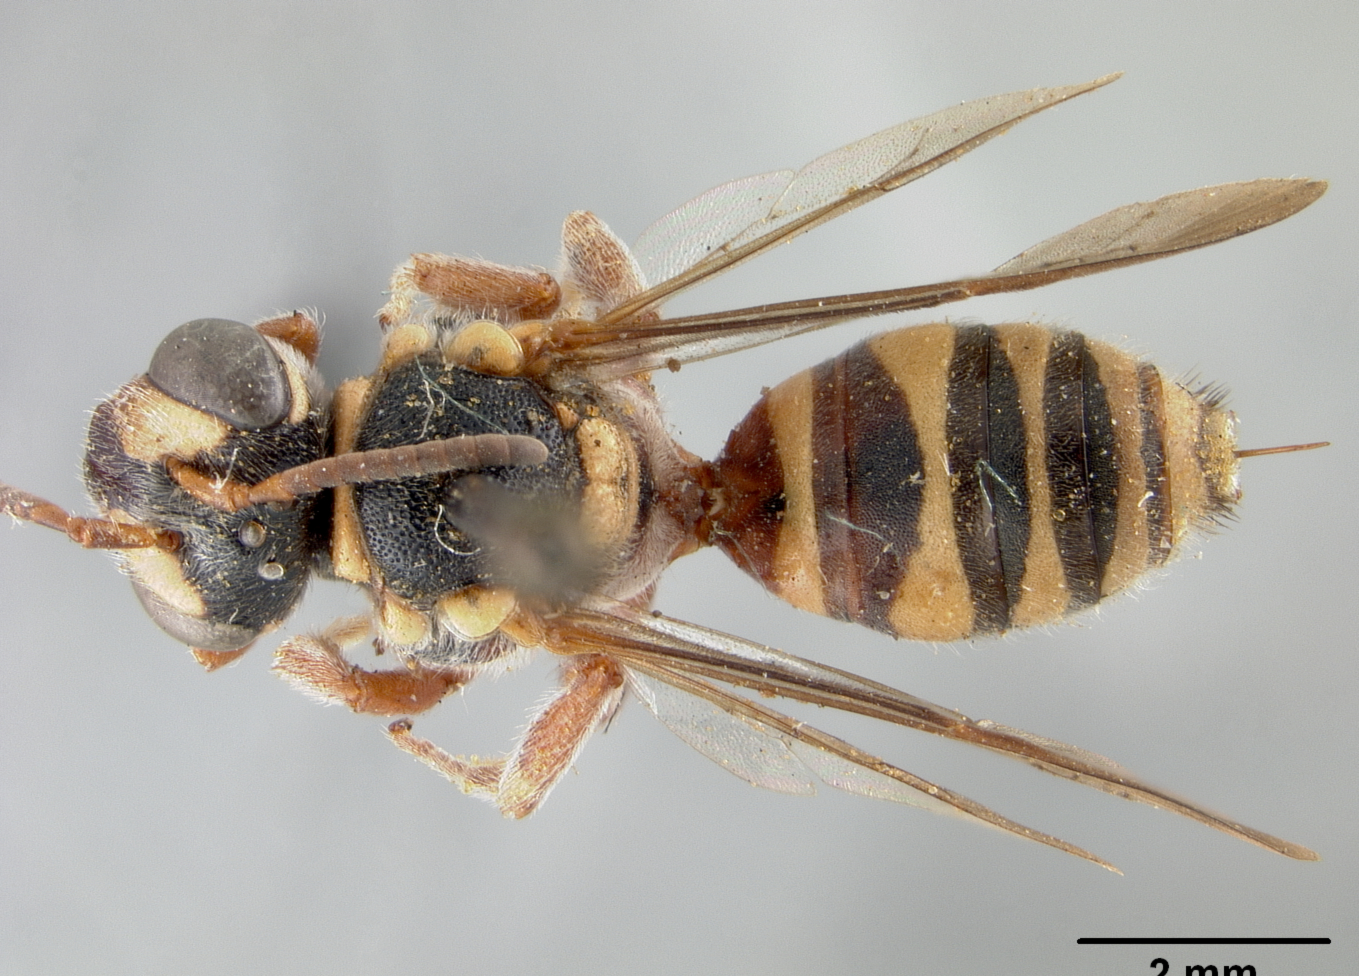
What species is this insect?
Nomada vierecki
